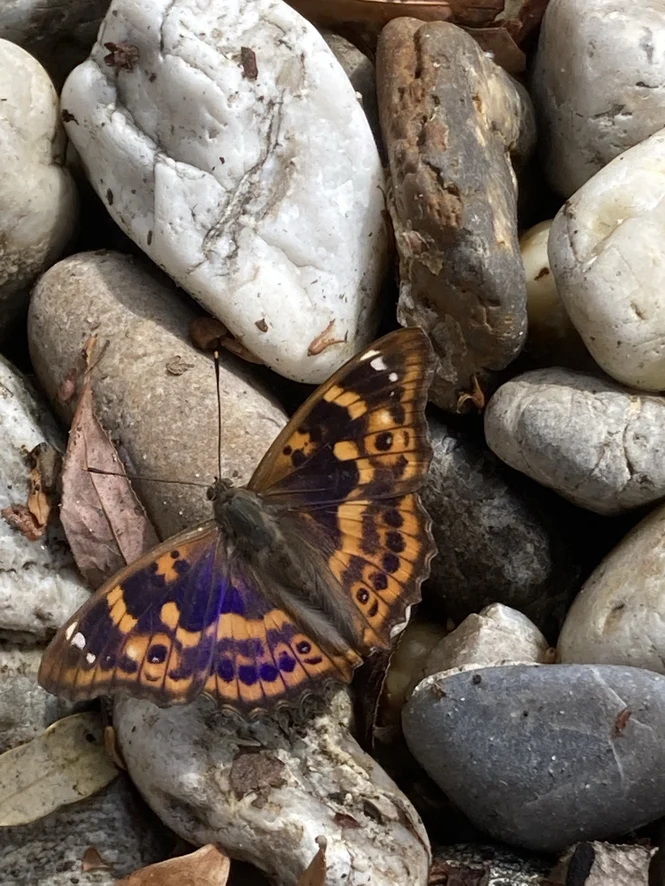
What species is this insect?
Apatura ilia
